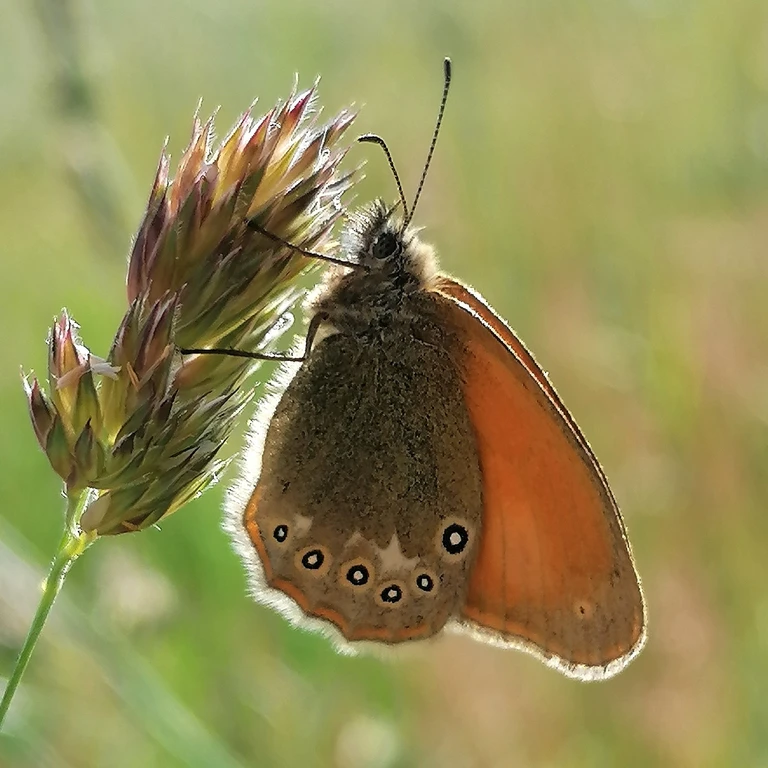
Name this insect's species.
Coenonympha glycerion (also Coenonympha iphis)
